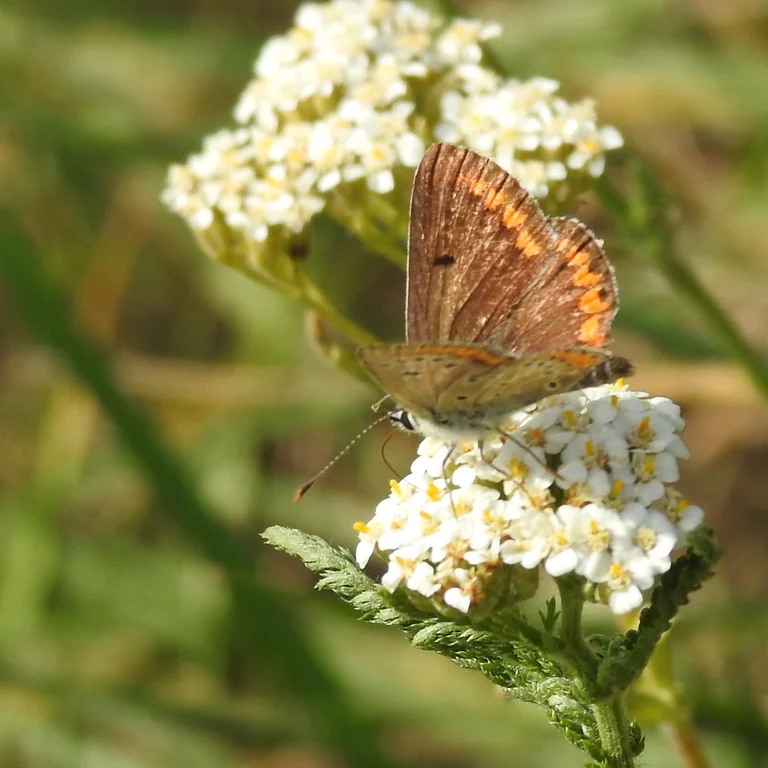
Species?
Aricia agestis/artaxerxes
